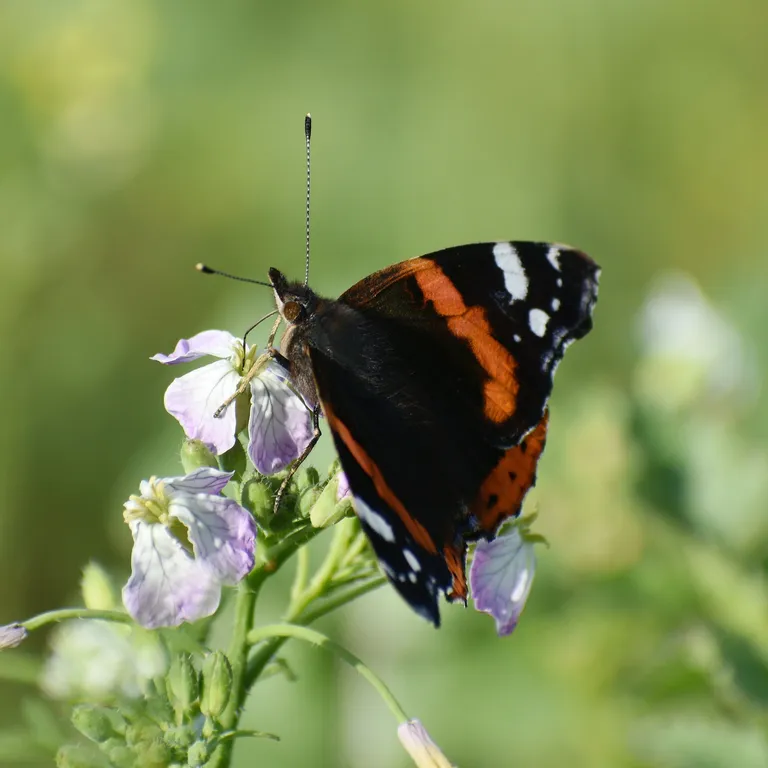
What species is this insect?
Vanessa atalanta
